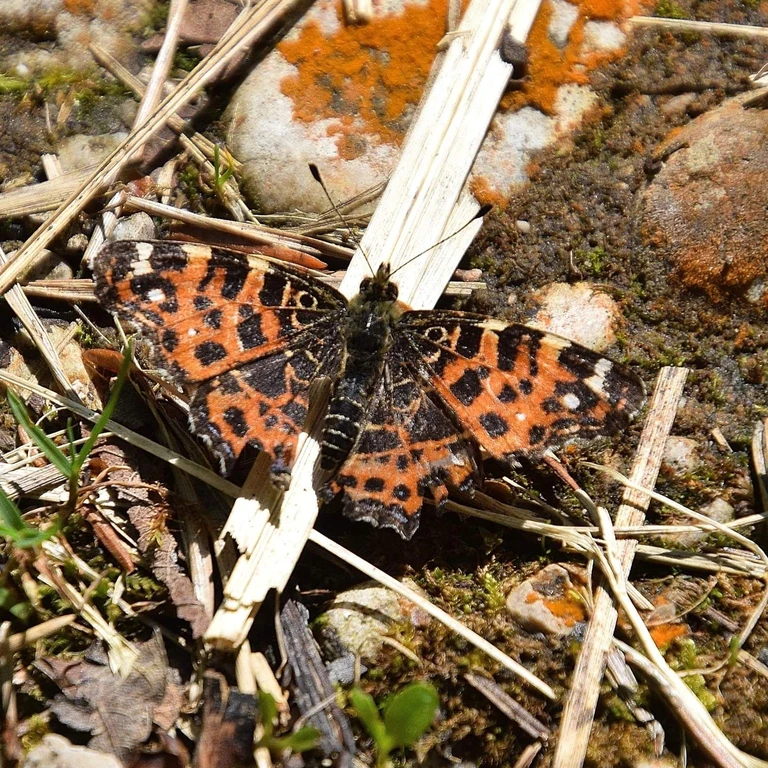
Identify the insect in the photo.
Araschnia levana
